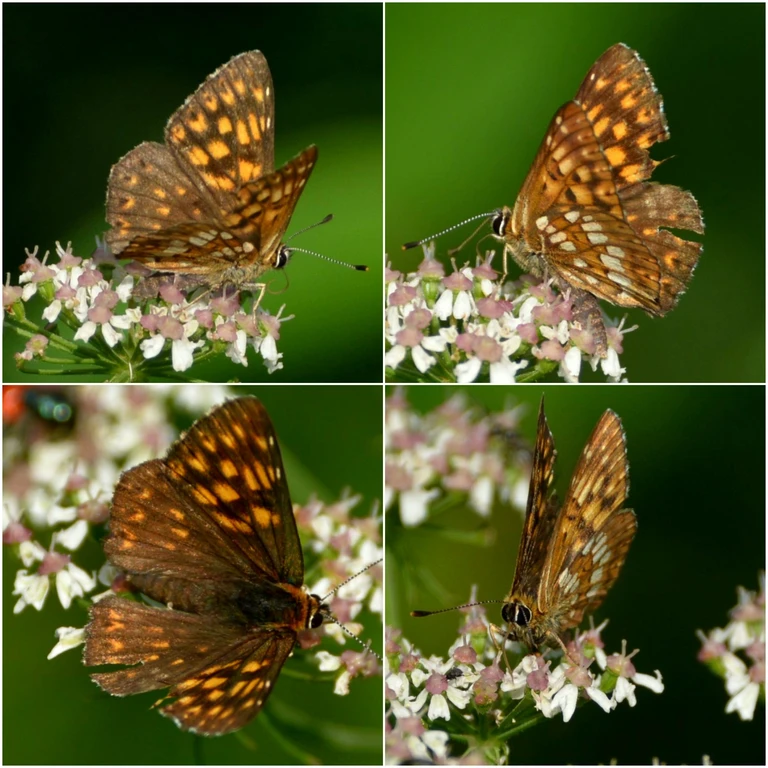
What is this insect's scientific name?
Hamearis lucina
